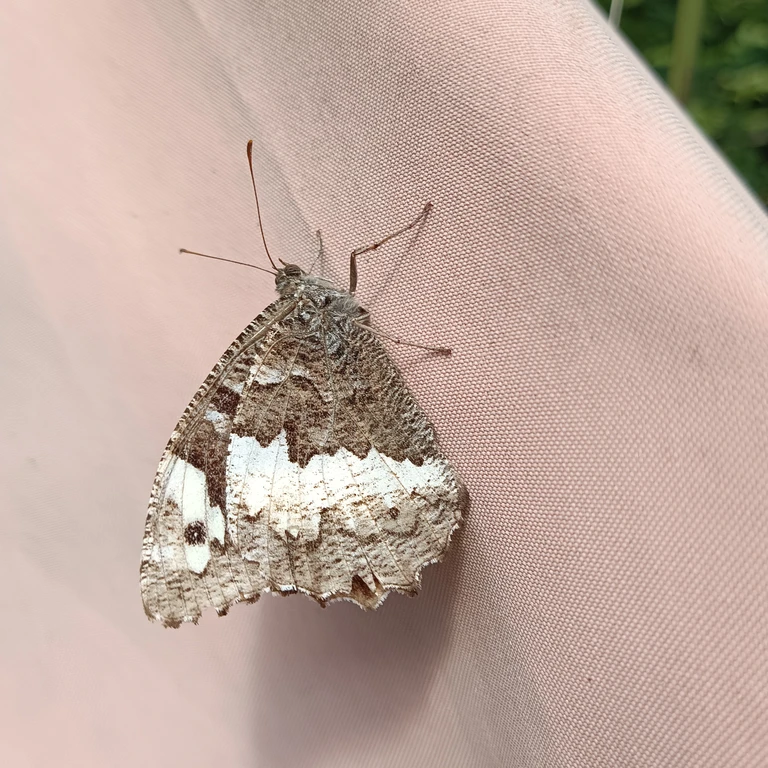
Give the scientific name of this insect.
Brintesia circe
